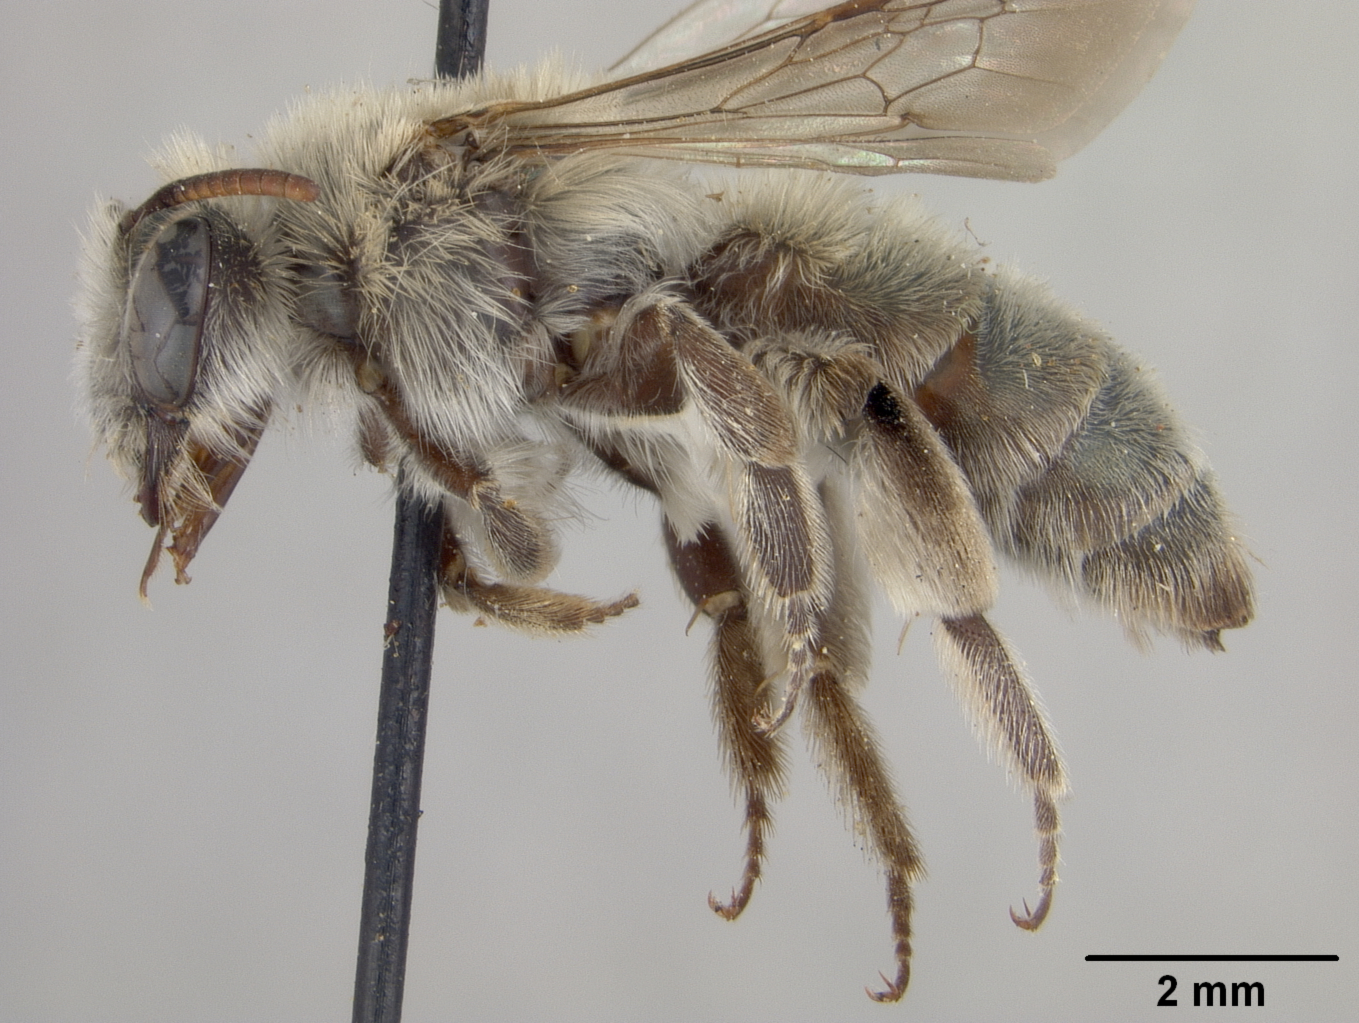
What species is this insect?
Andrena plumiscopa
